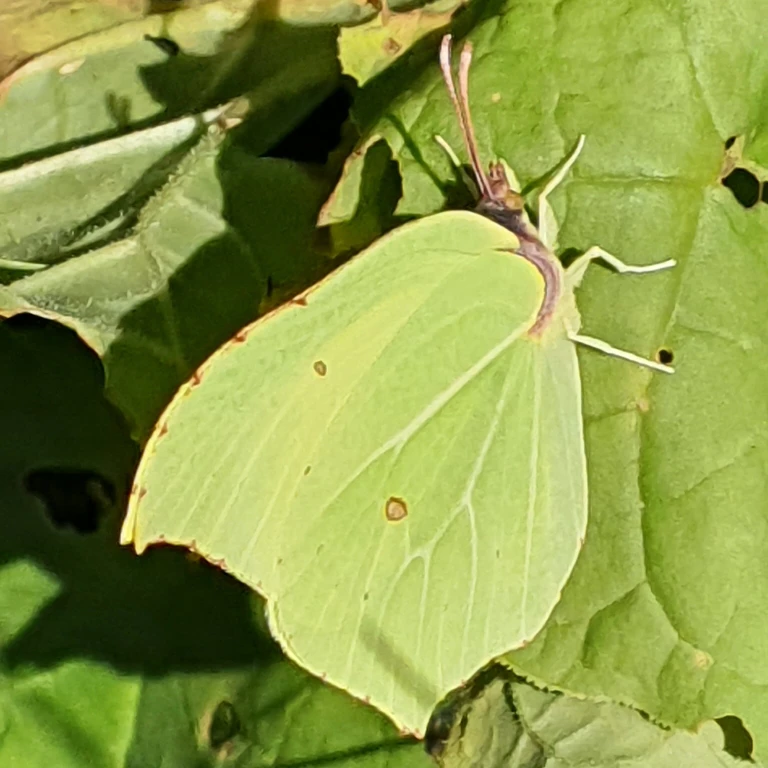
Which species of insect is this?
Gonepteryx rhamni
